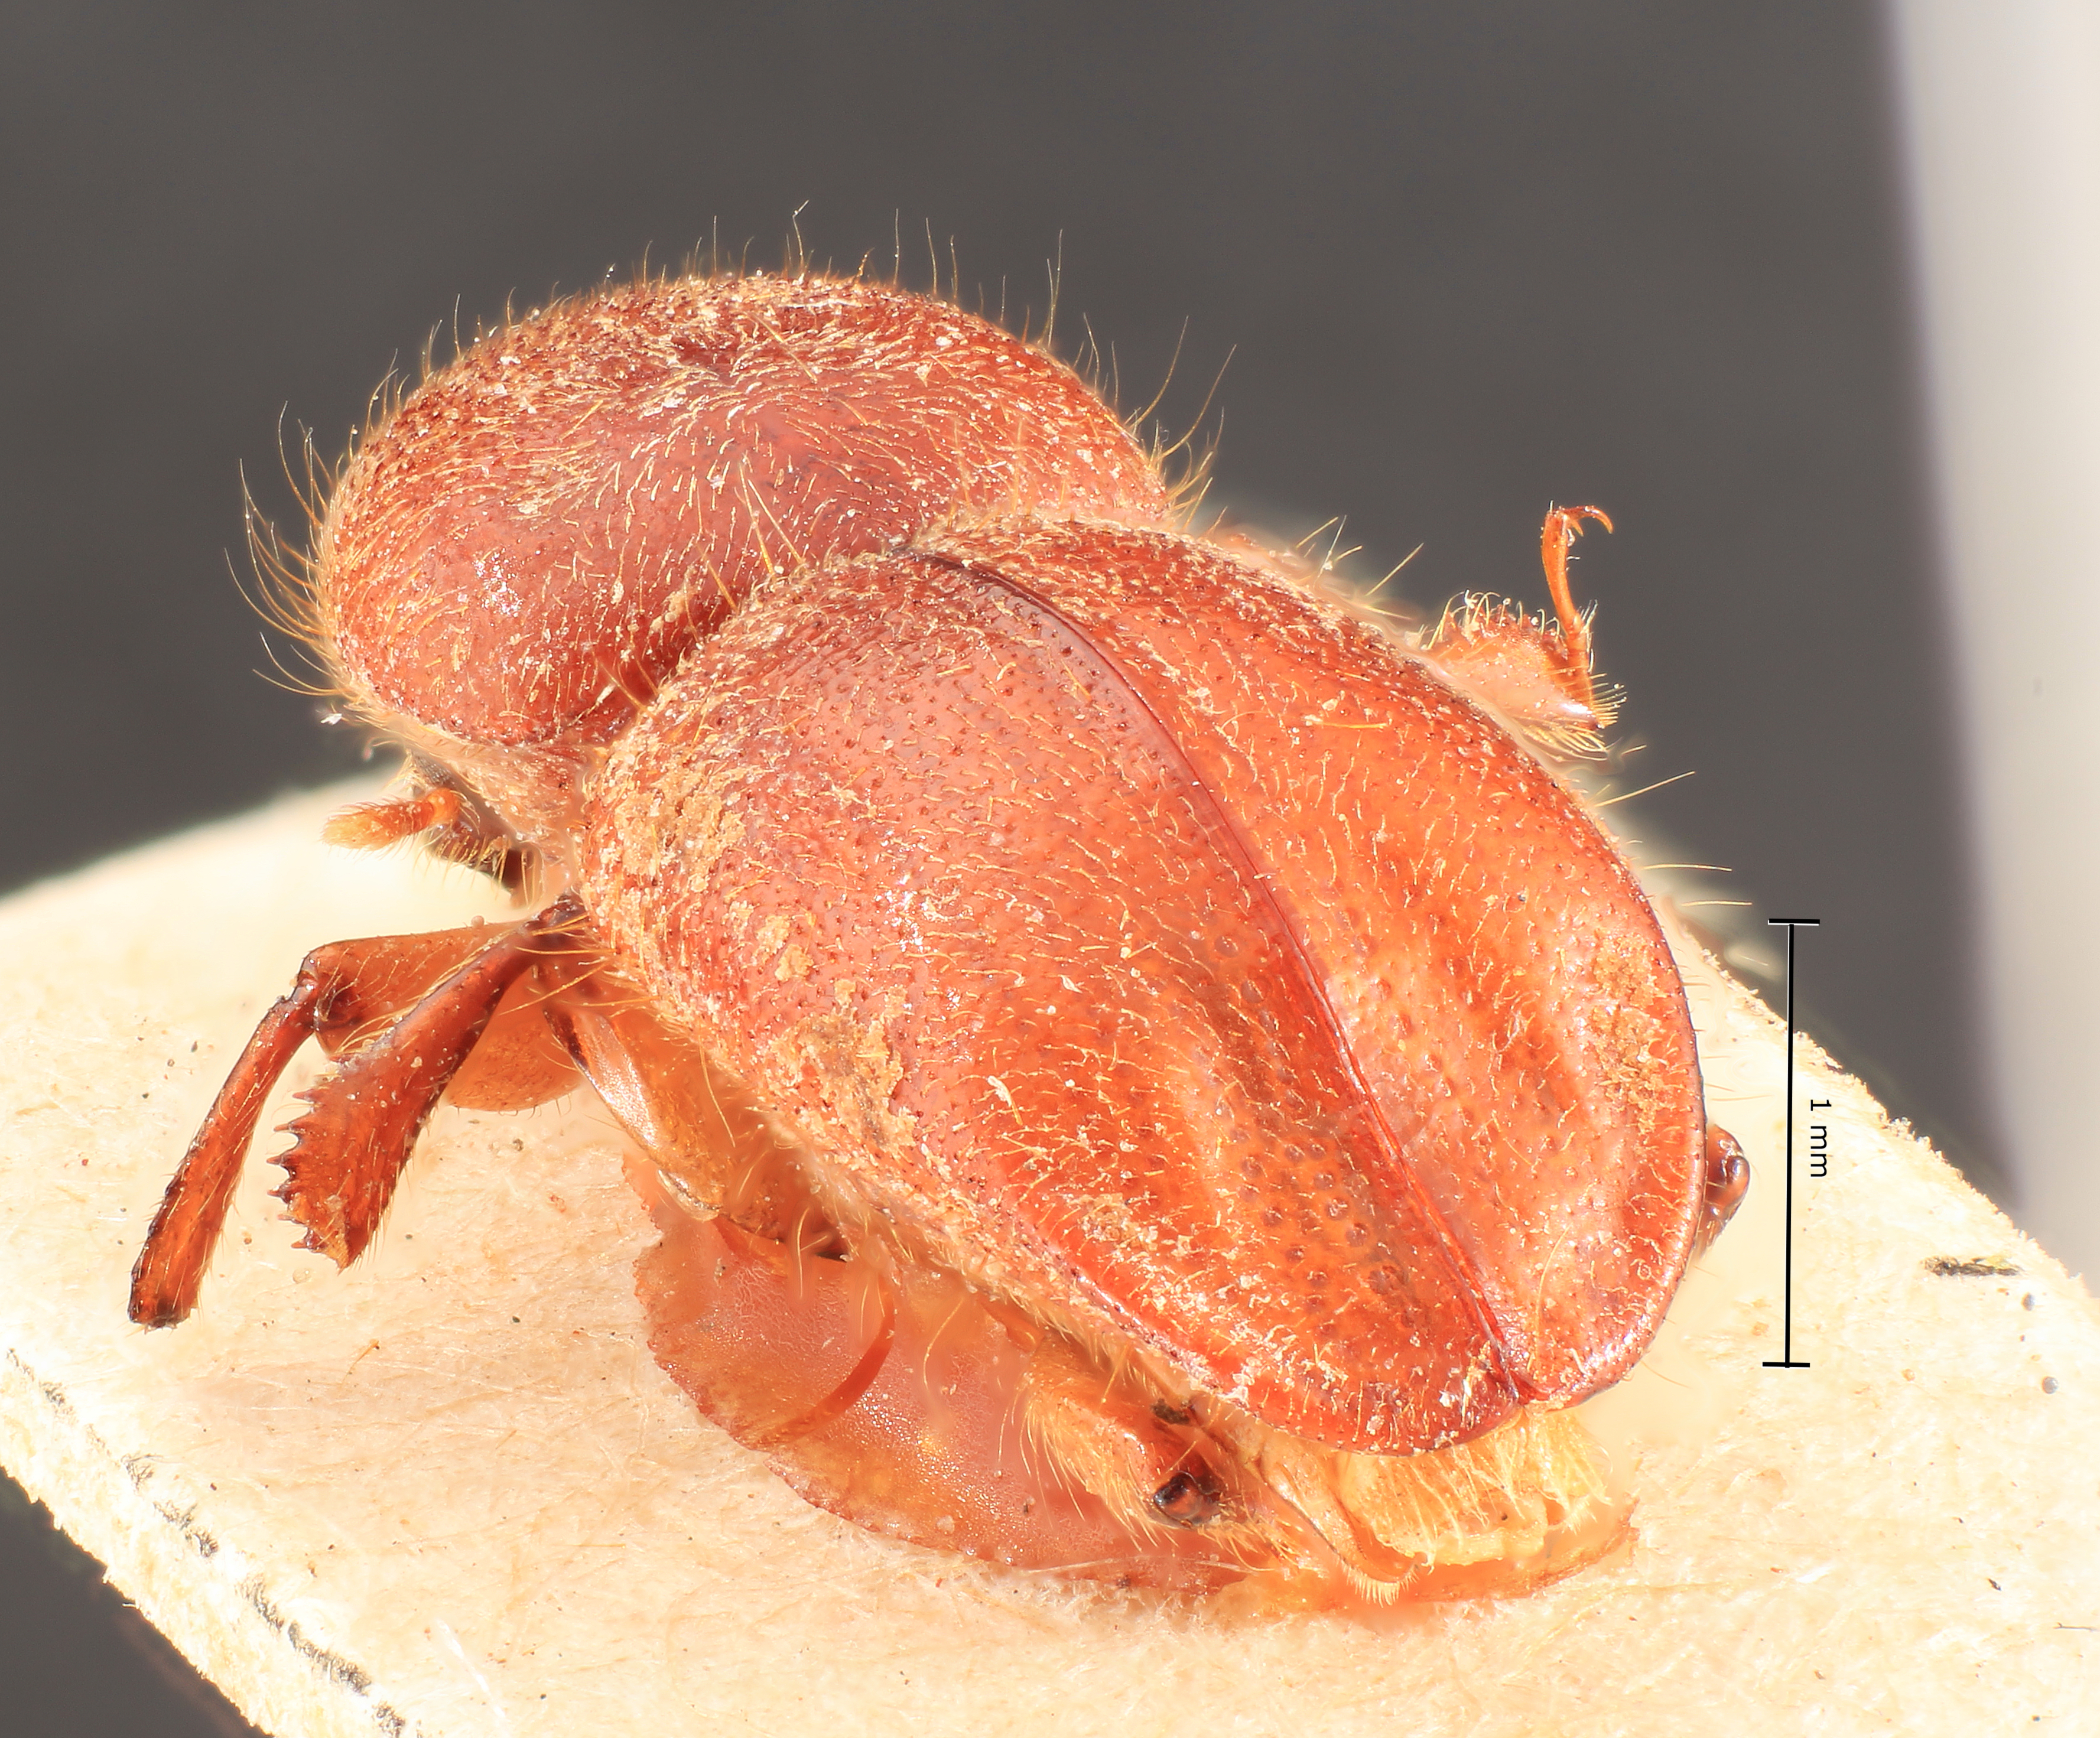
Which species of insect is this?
Xyleborus novus
